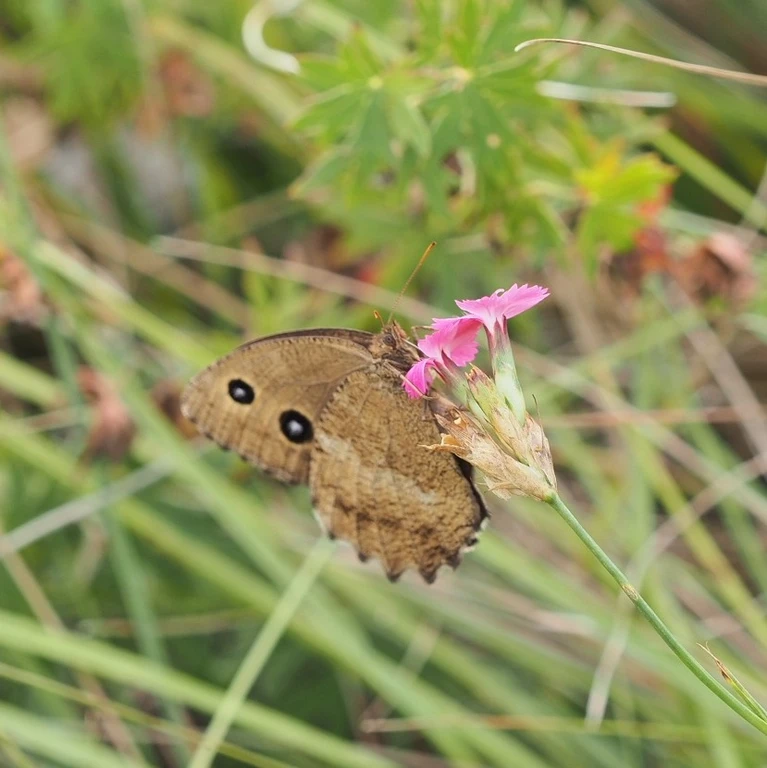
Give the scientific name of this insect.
Minois dryas
